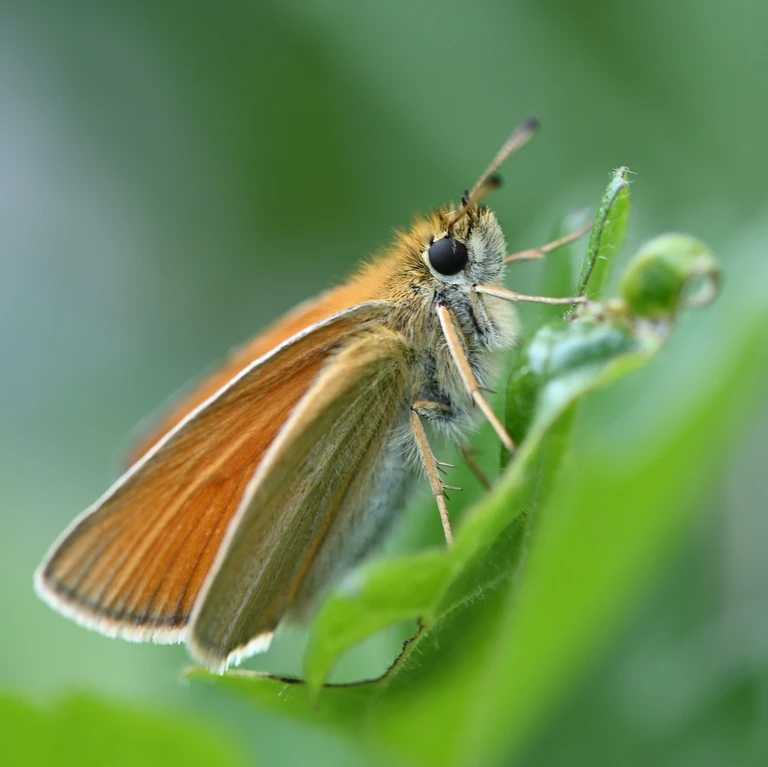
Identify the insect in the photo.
Thymelicus lineola
